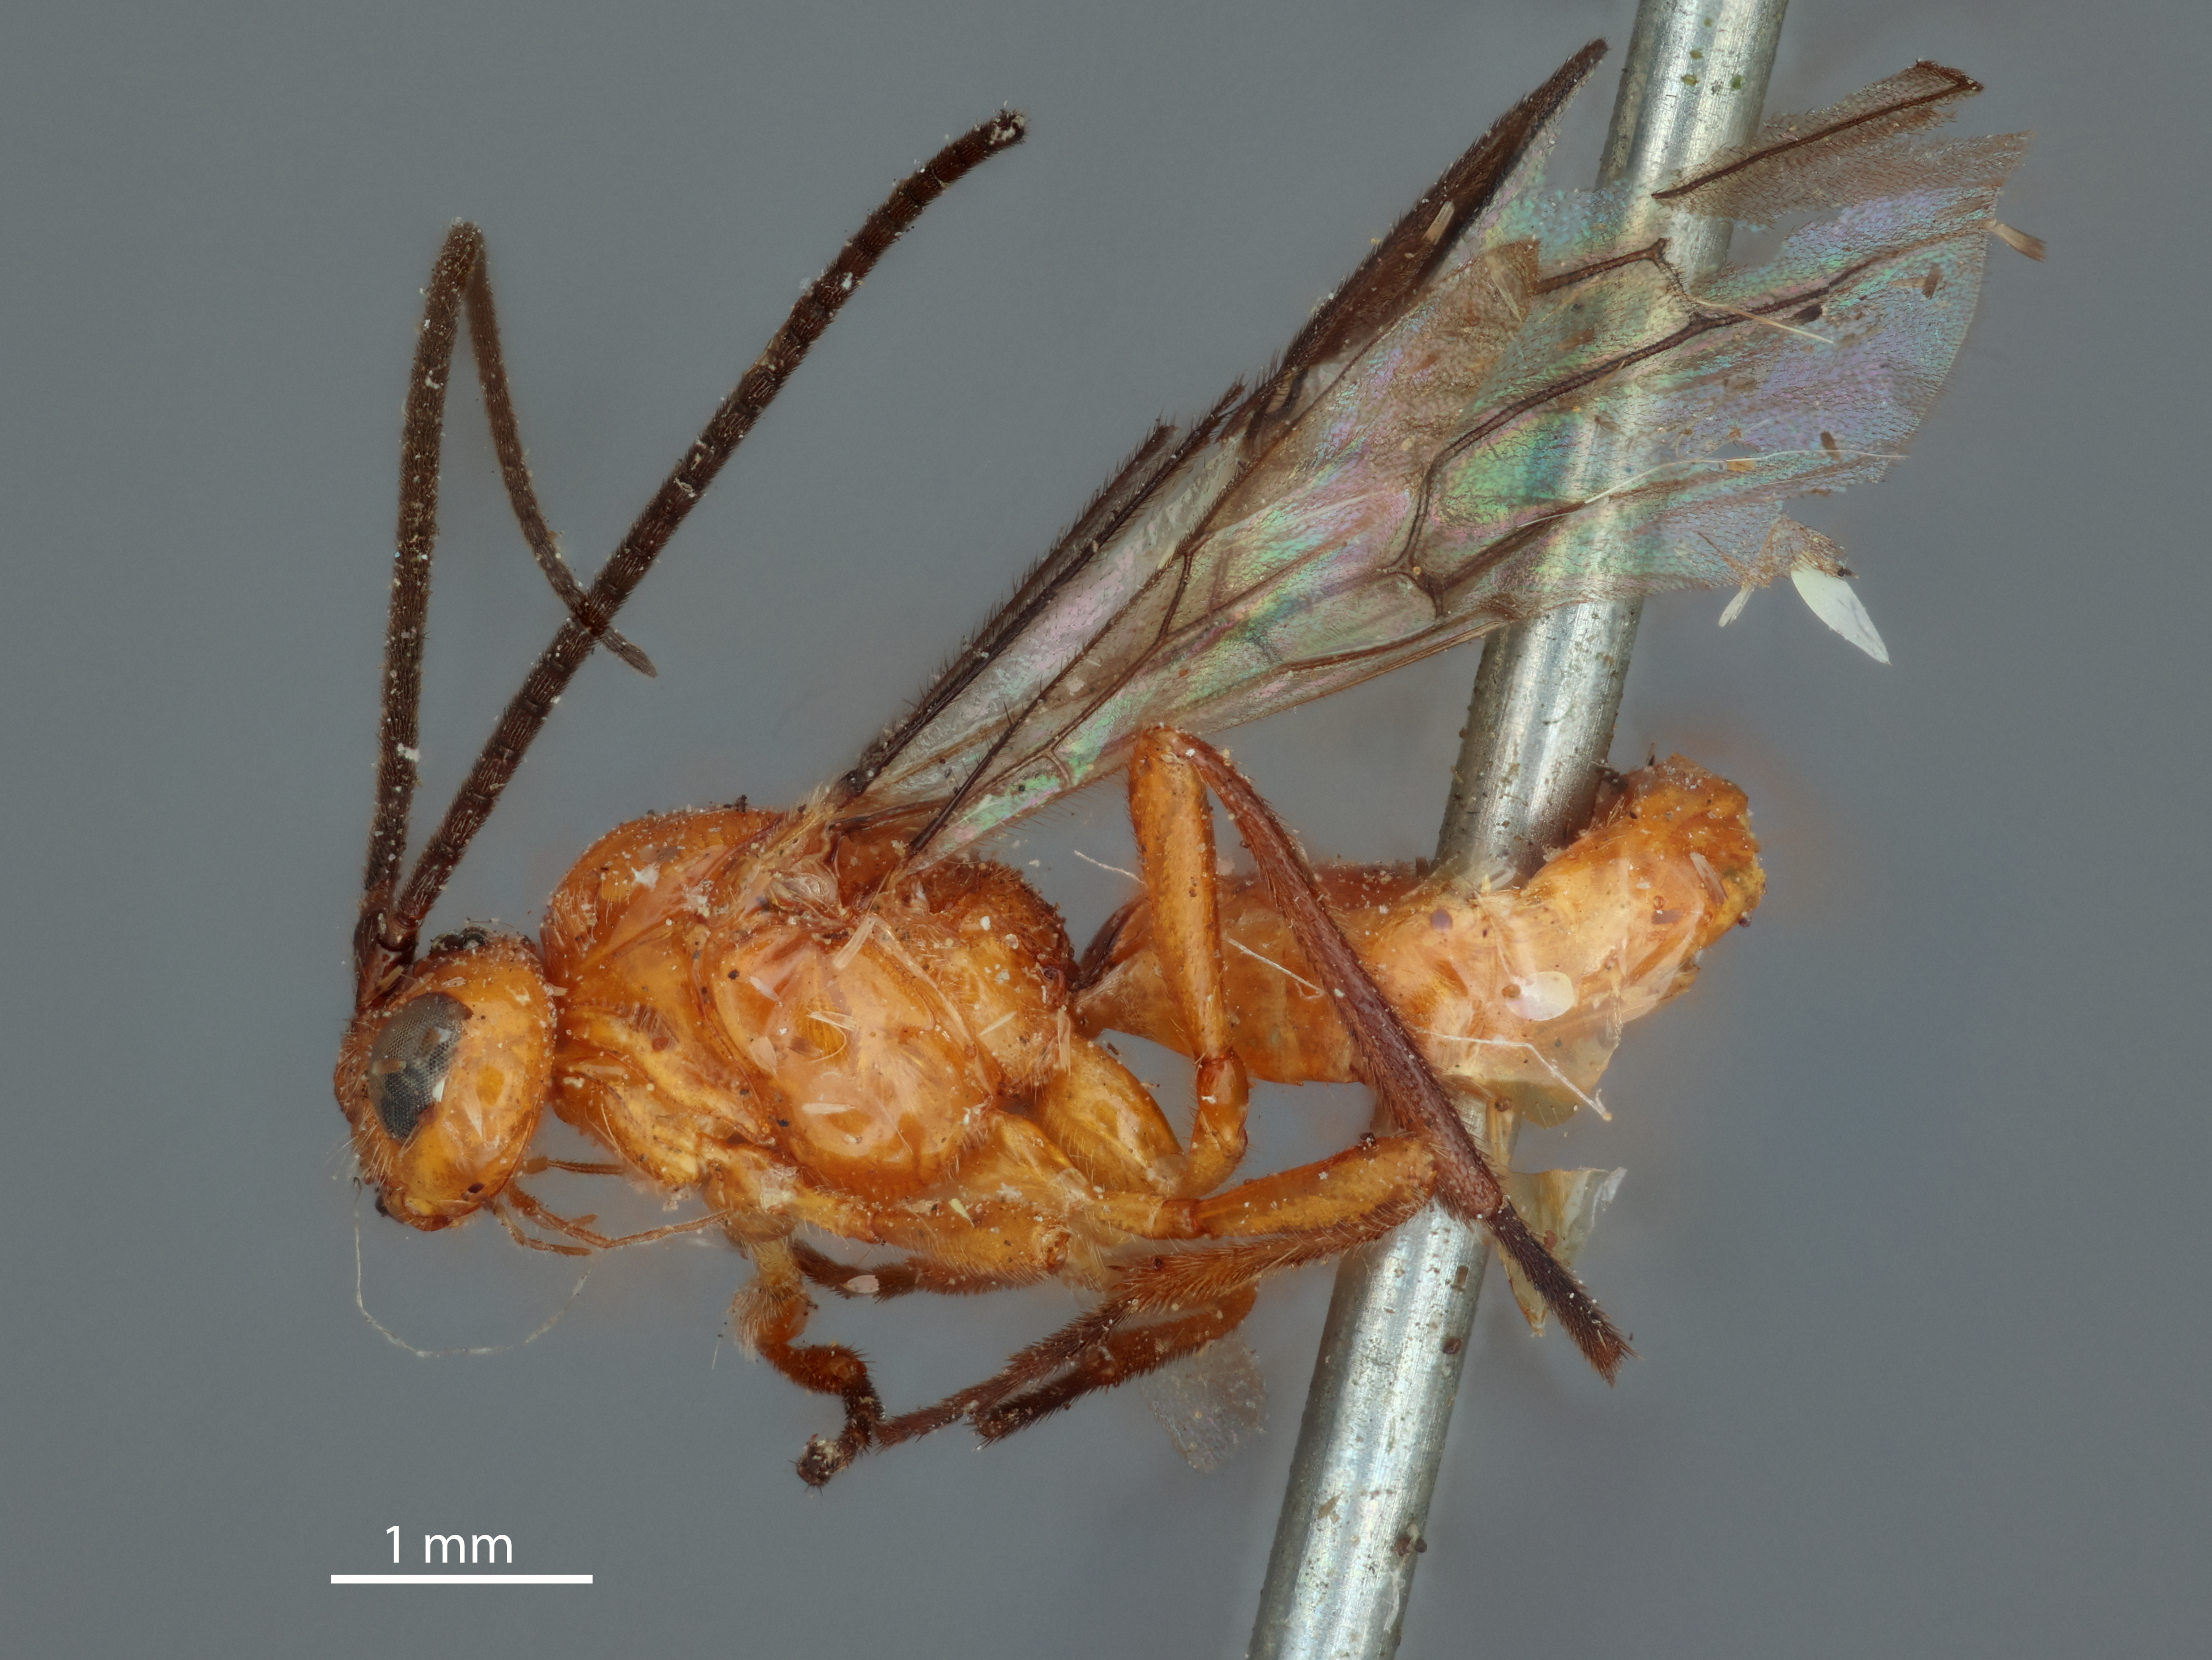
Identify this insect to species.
Opius brunneitarsis
